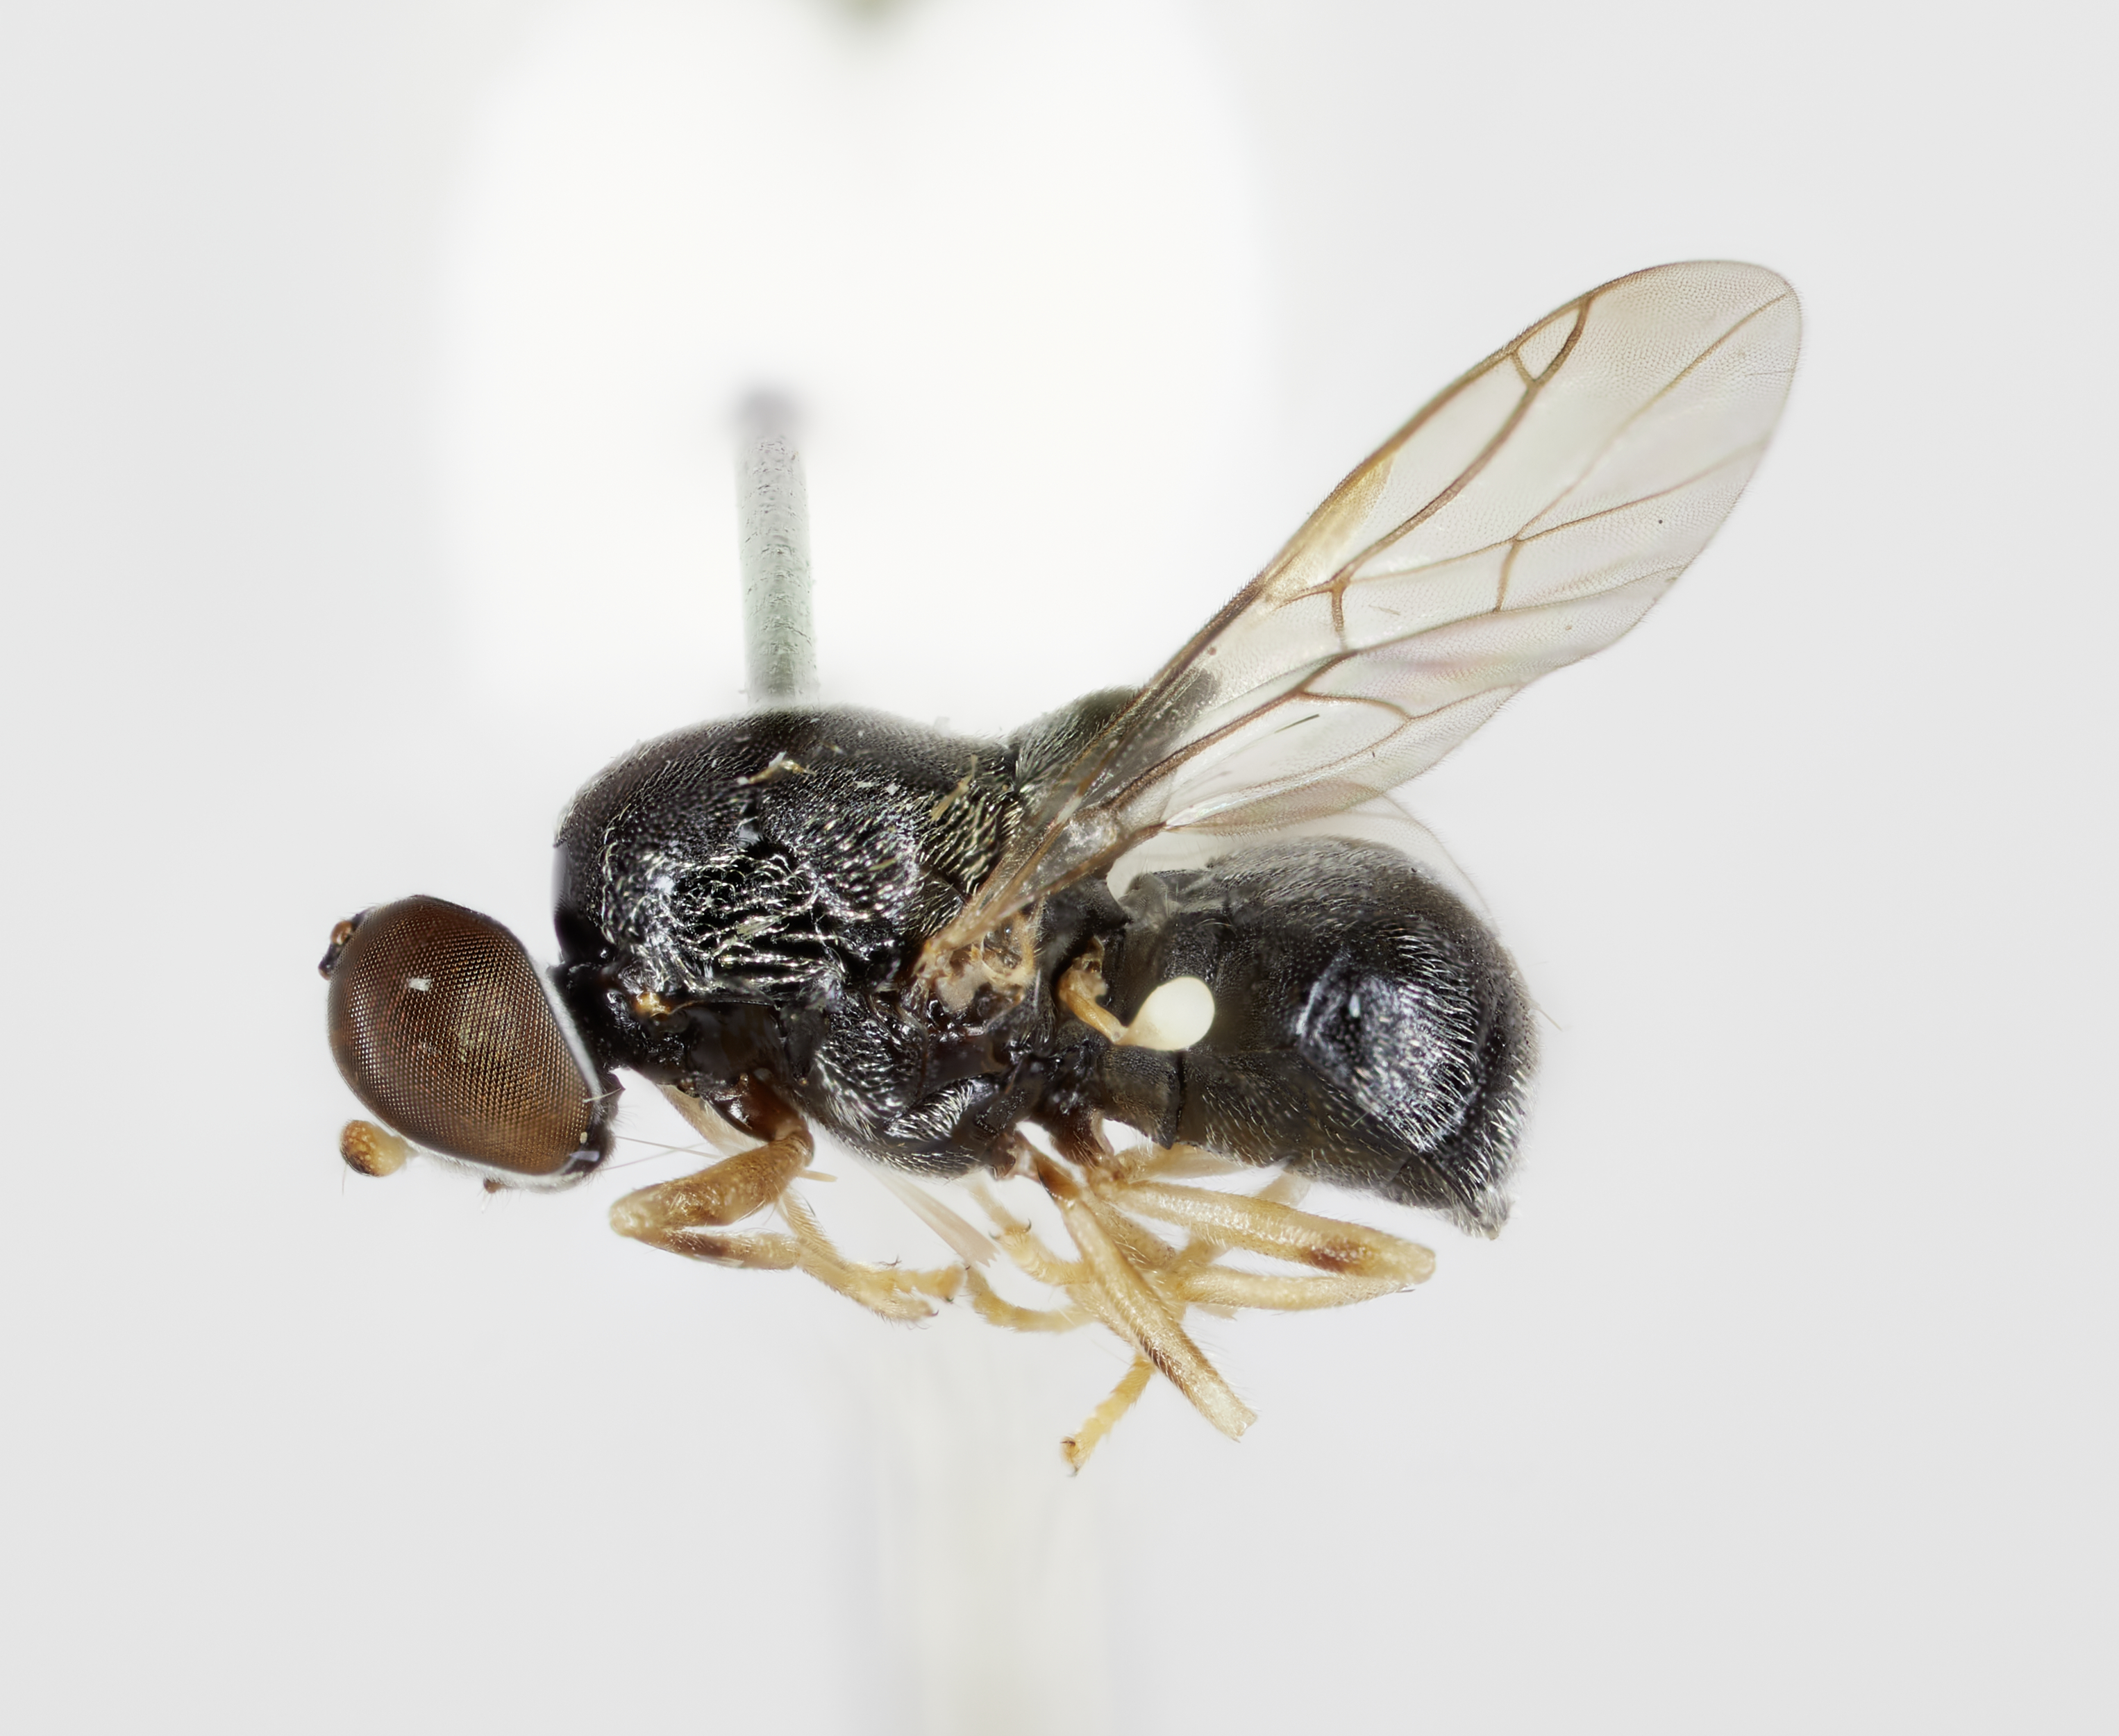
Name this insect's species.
Dactylodeictes depressus
